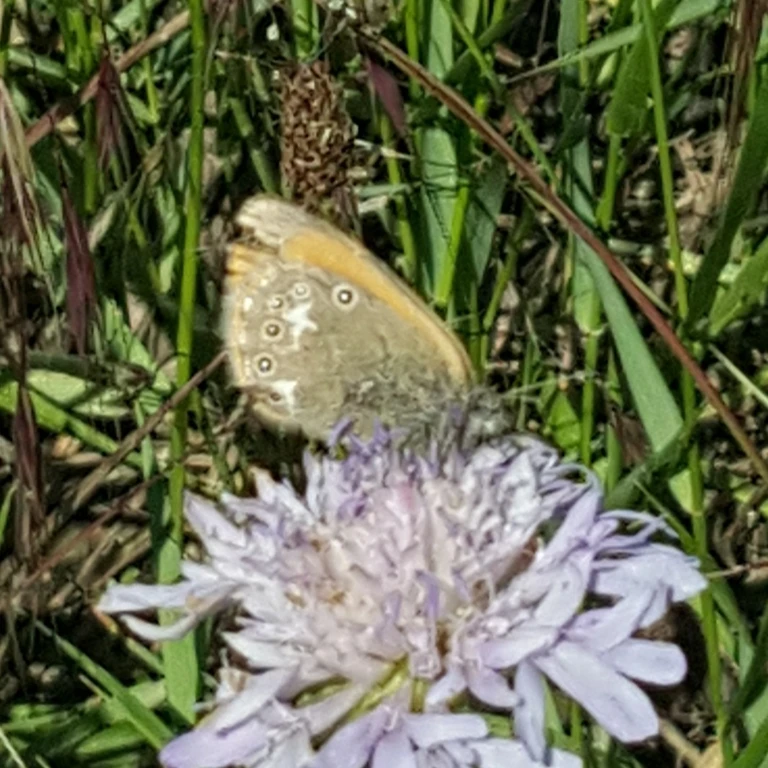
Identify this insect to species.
Coenonympha glycerion (also Coenonympha iphis)
